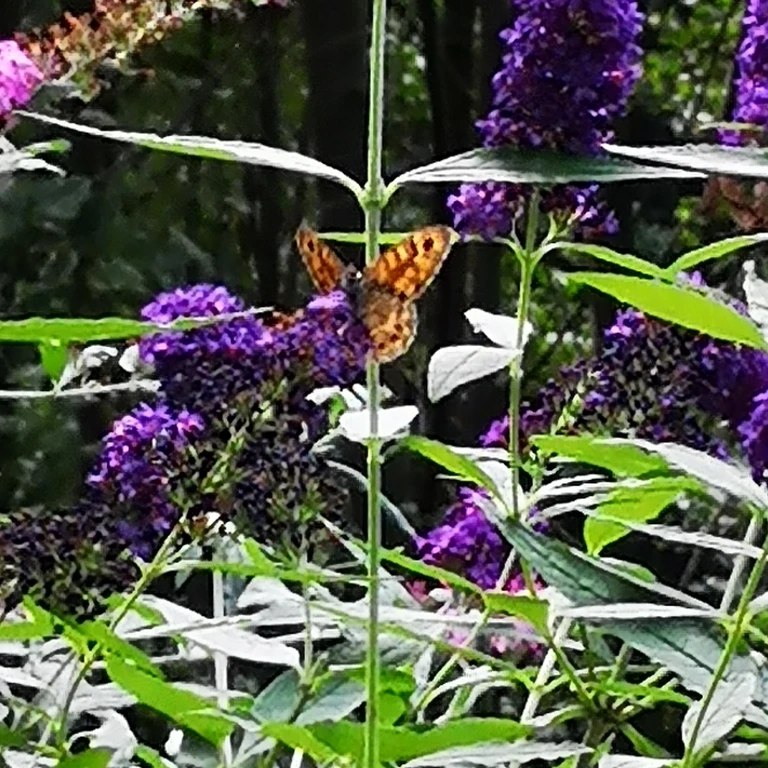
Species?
Lasiommata megera (also Pararge megera)
